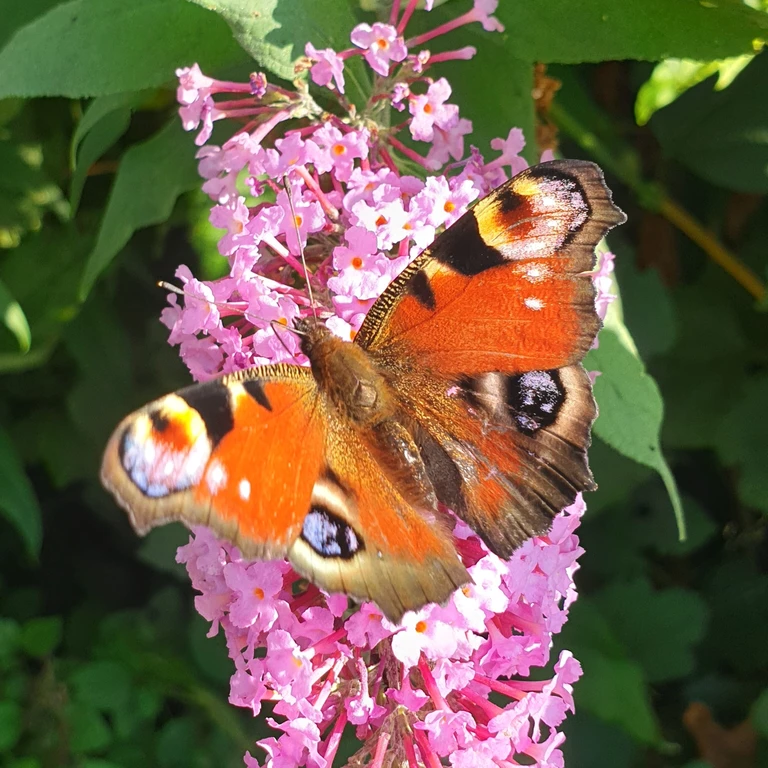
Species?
Aglais io
